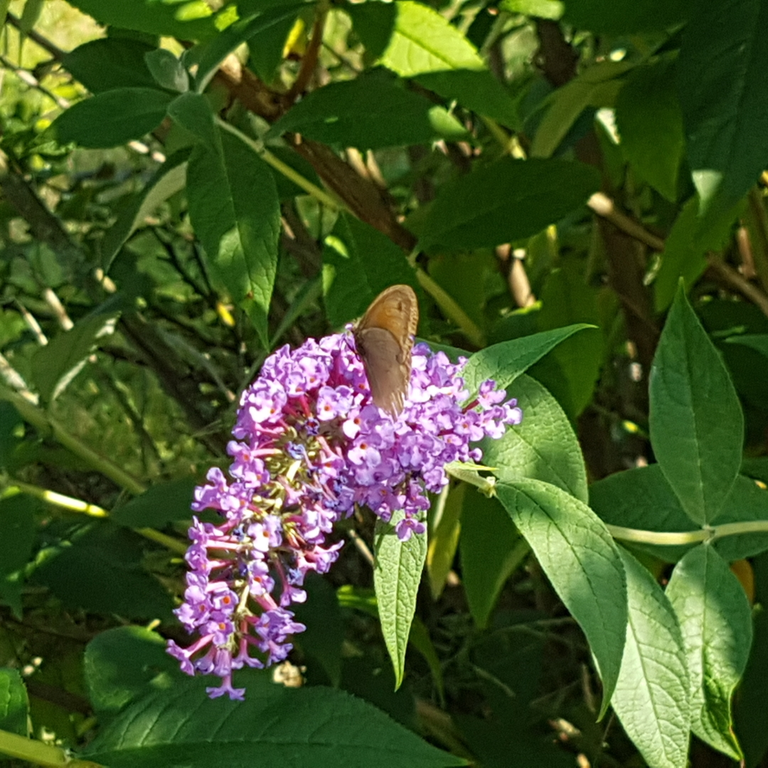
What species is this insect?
Maniola jurtina
